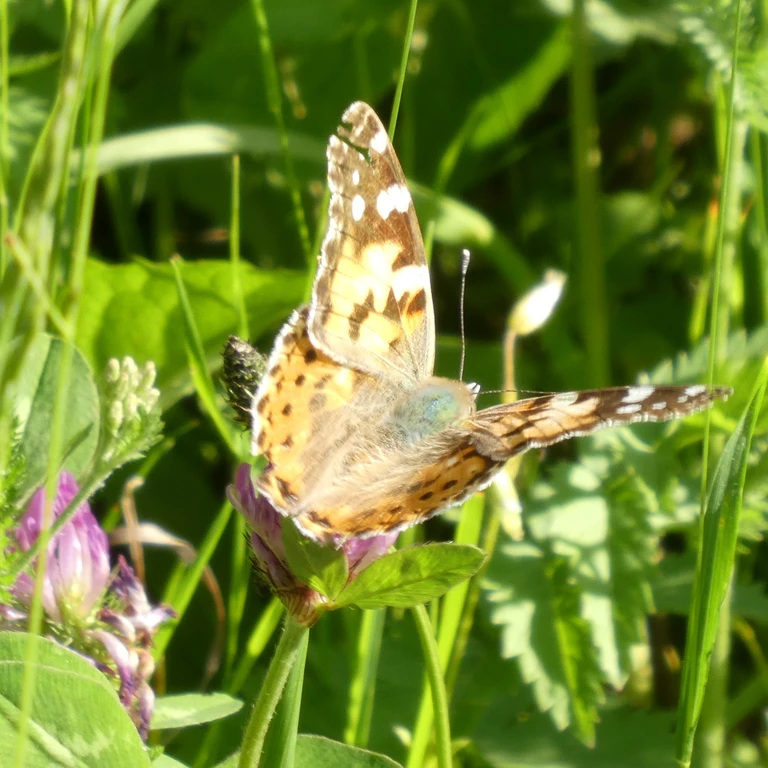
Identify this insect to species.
Vanessa cardui
